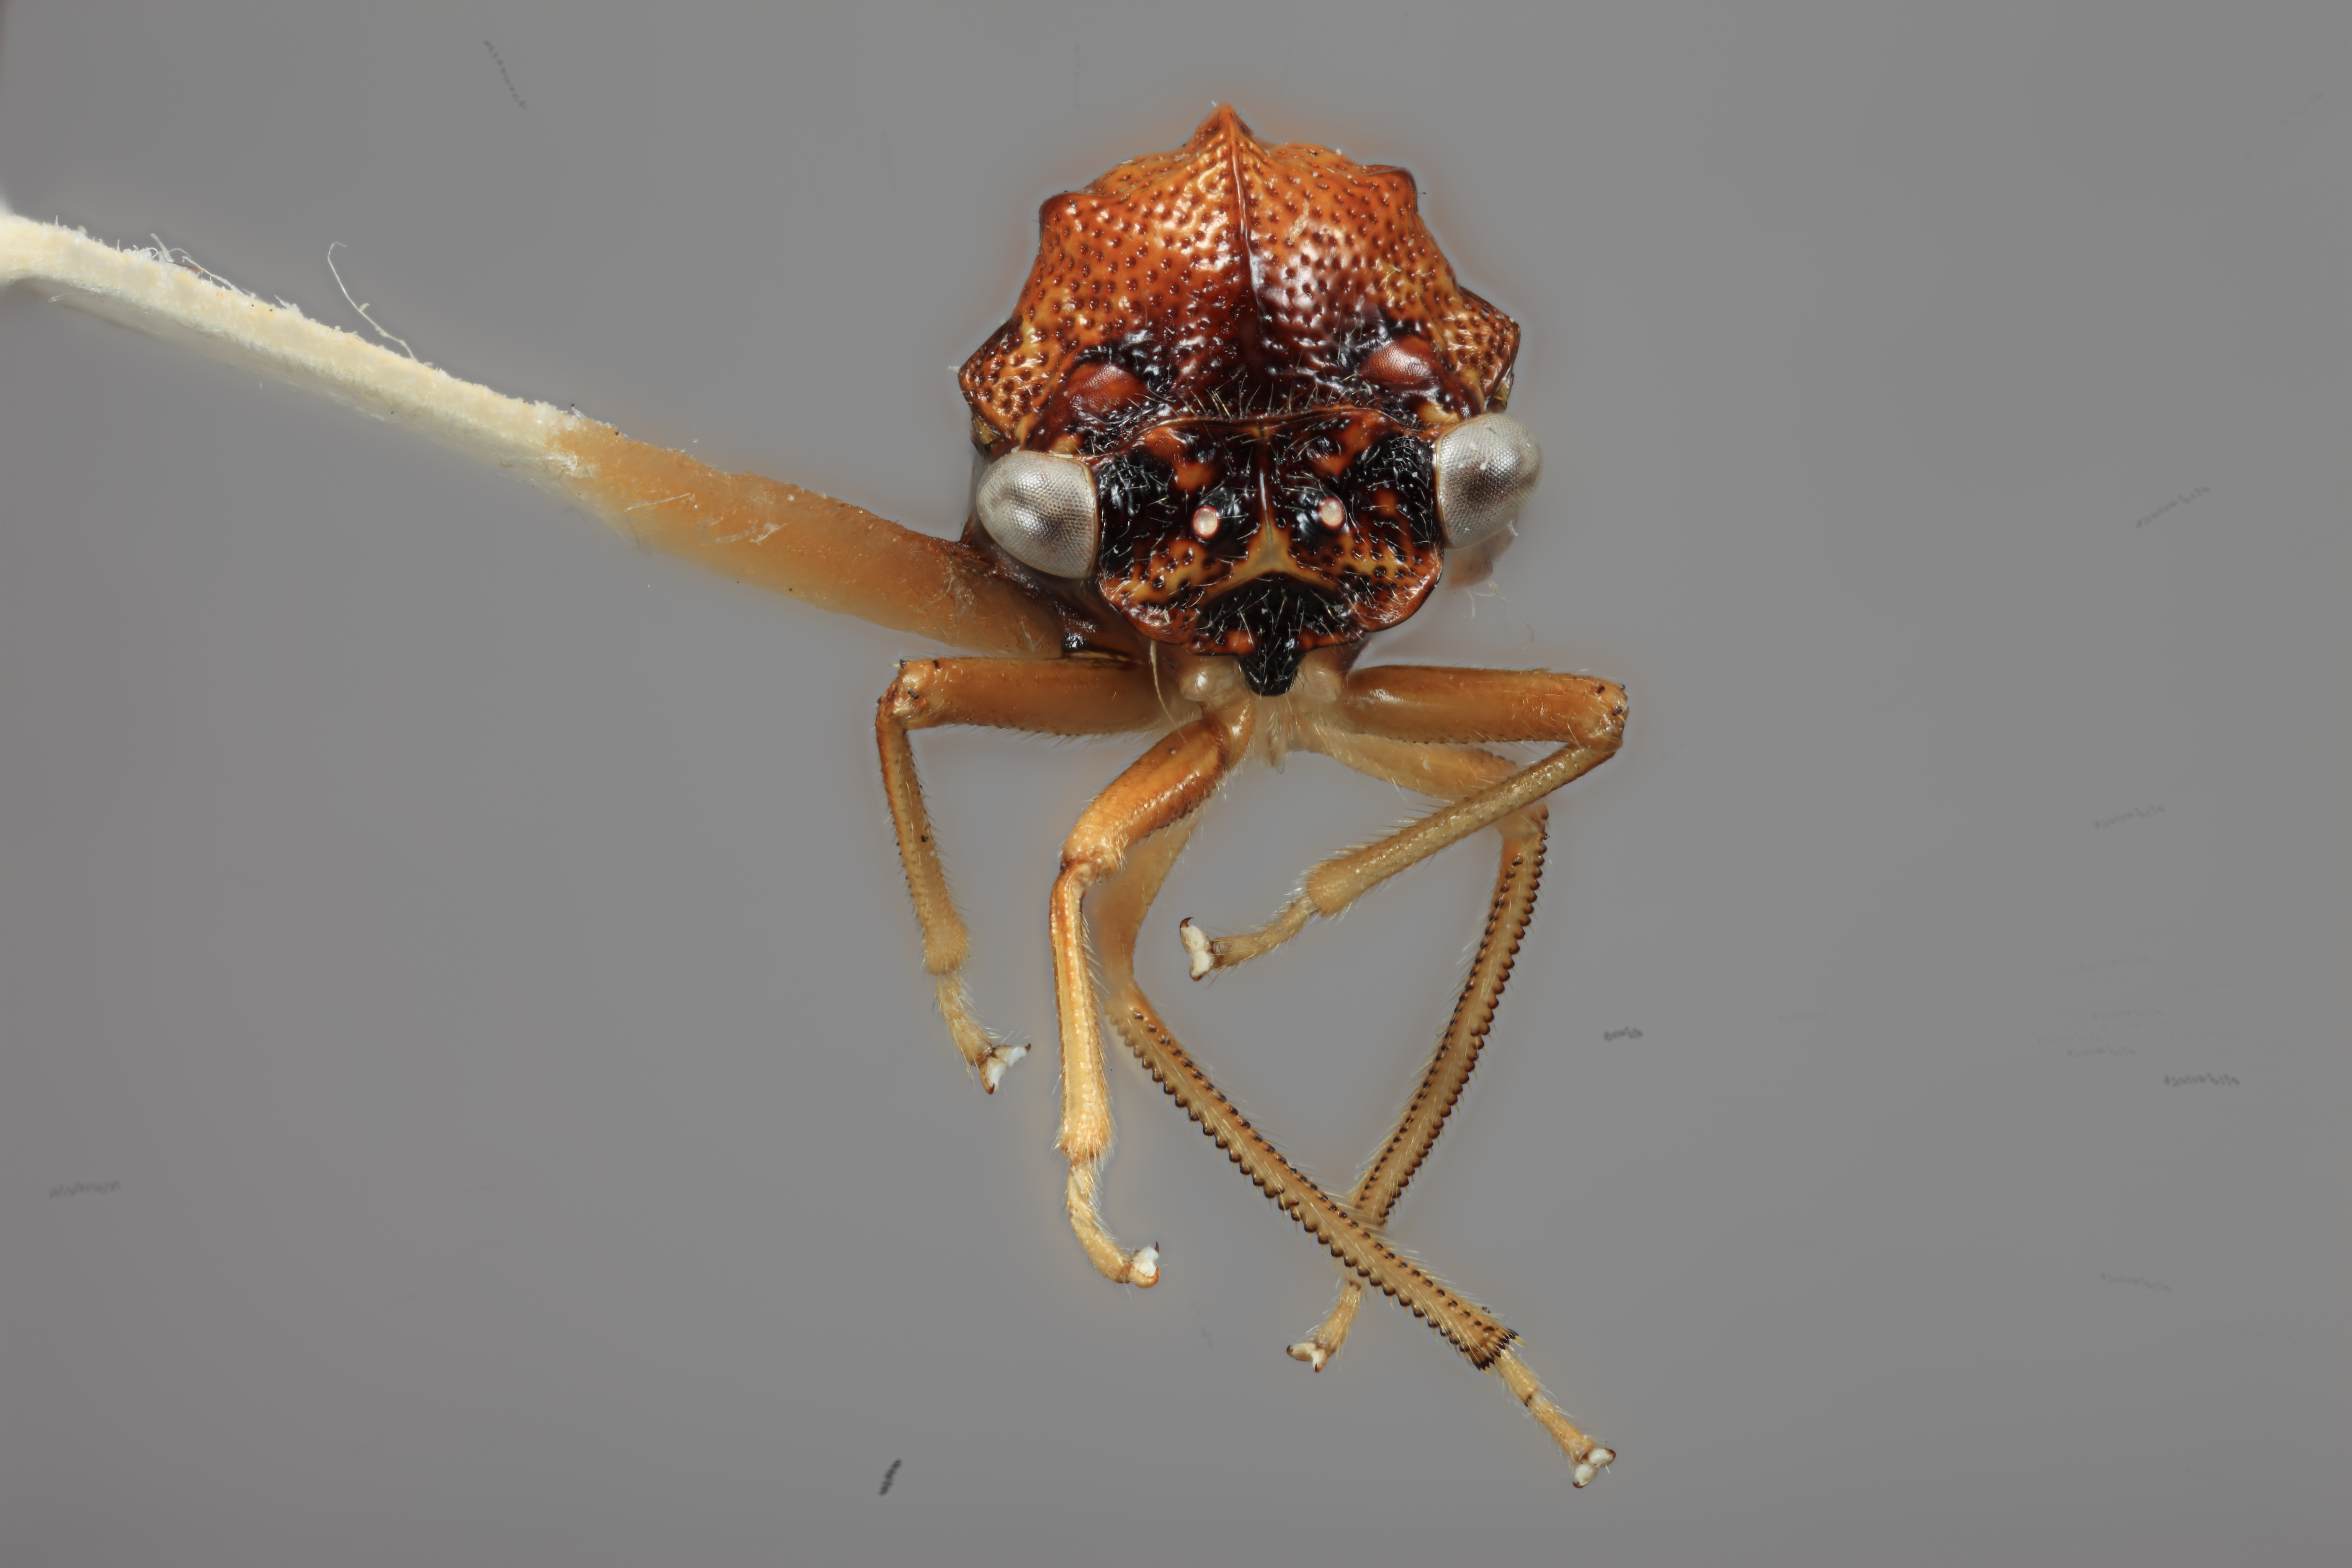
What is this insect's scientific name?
Tolania grallator
